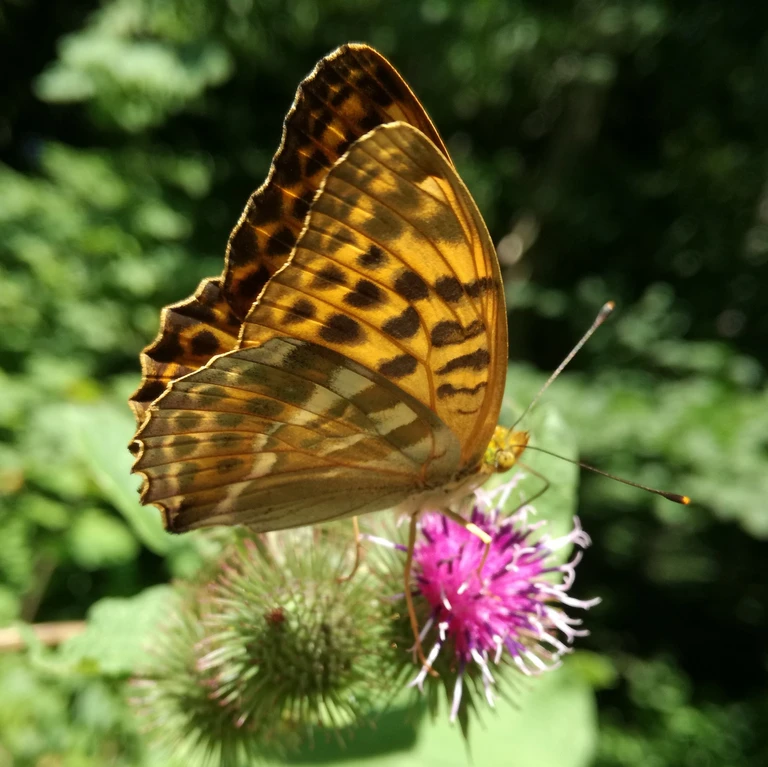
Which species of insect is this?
Argynnis paphia
